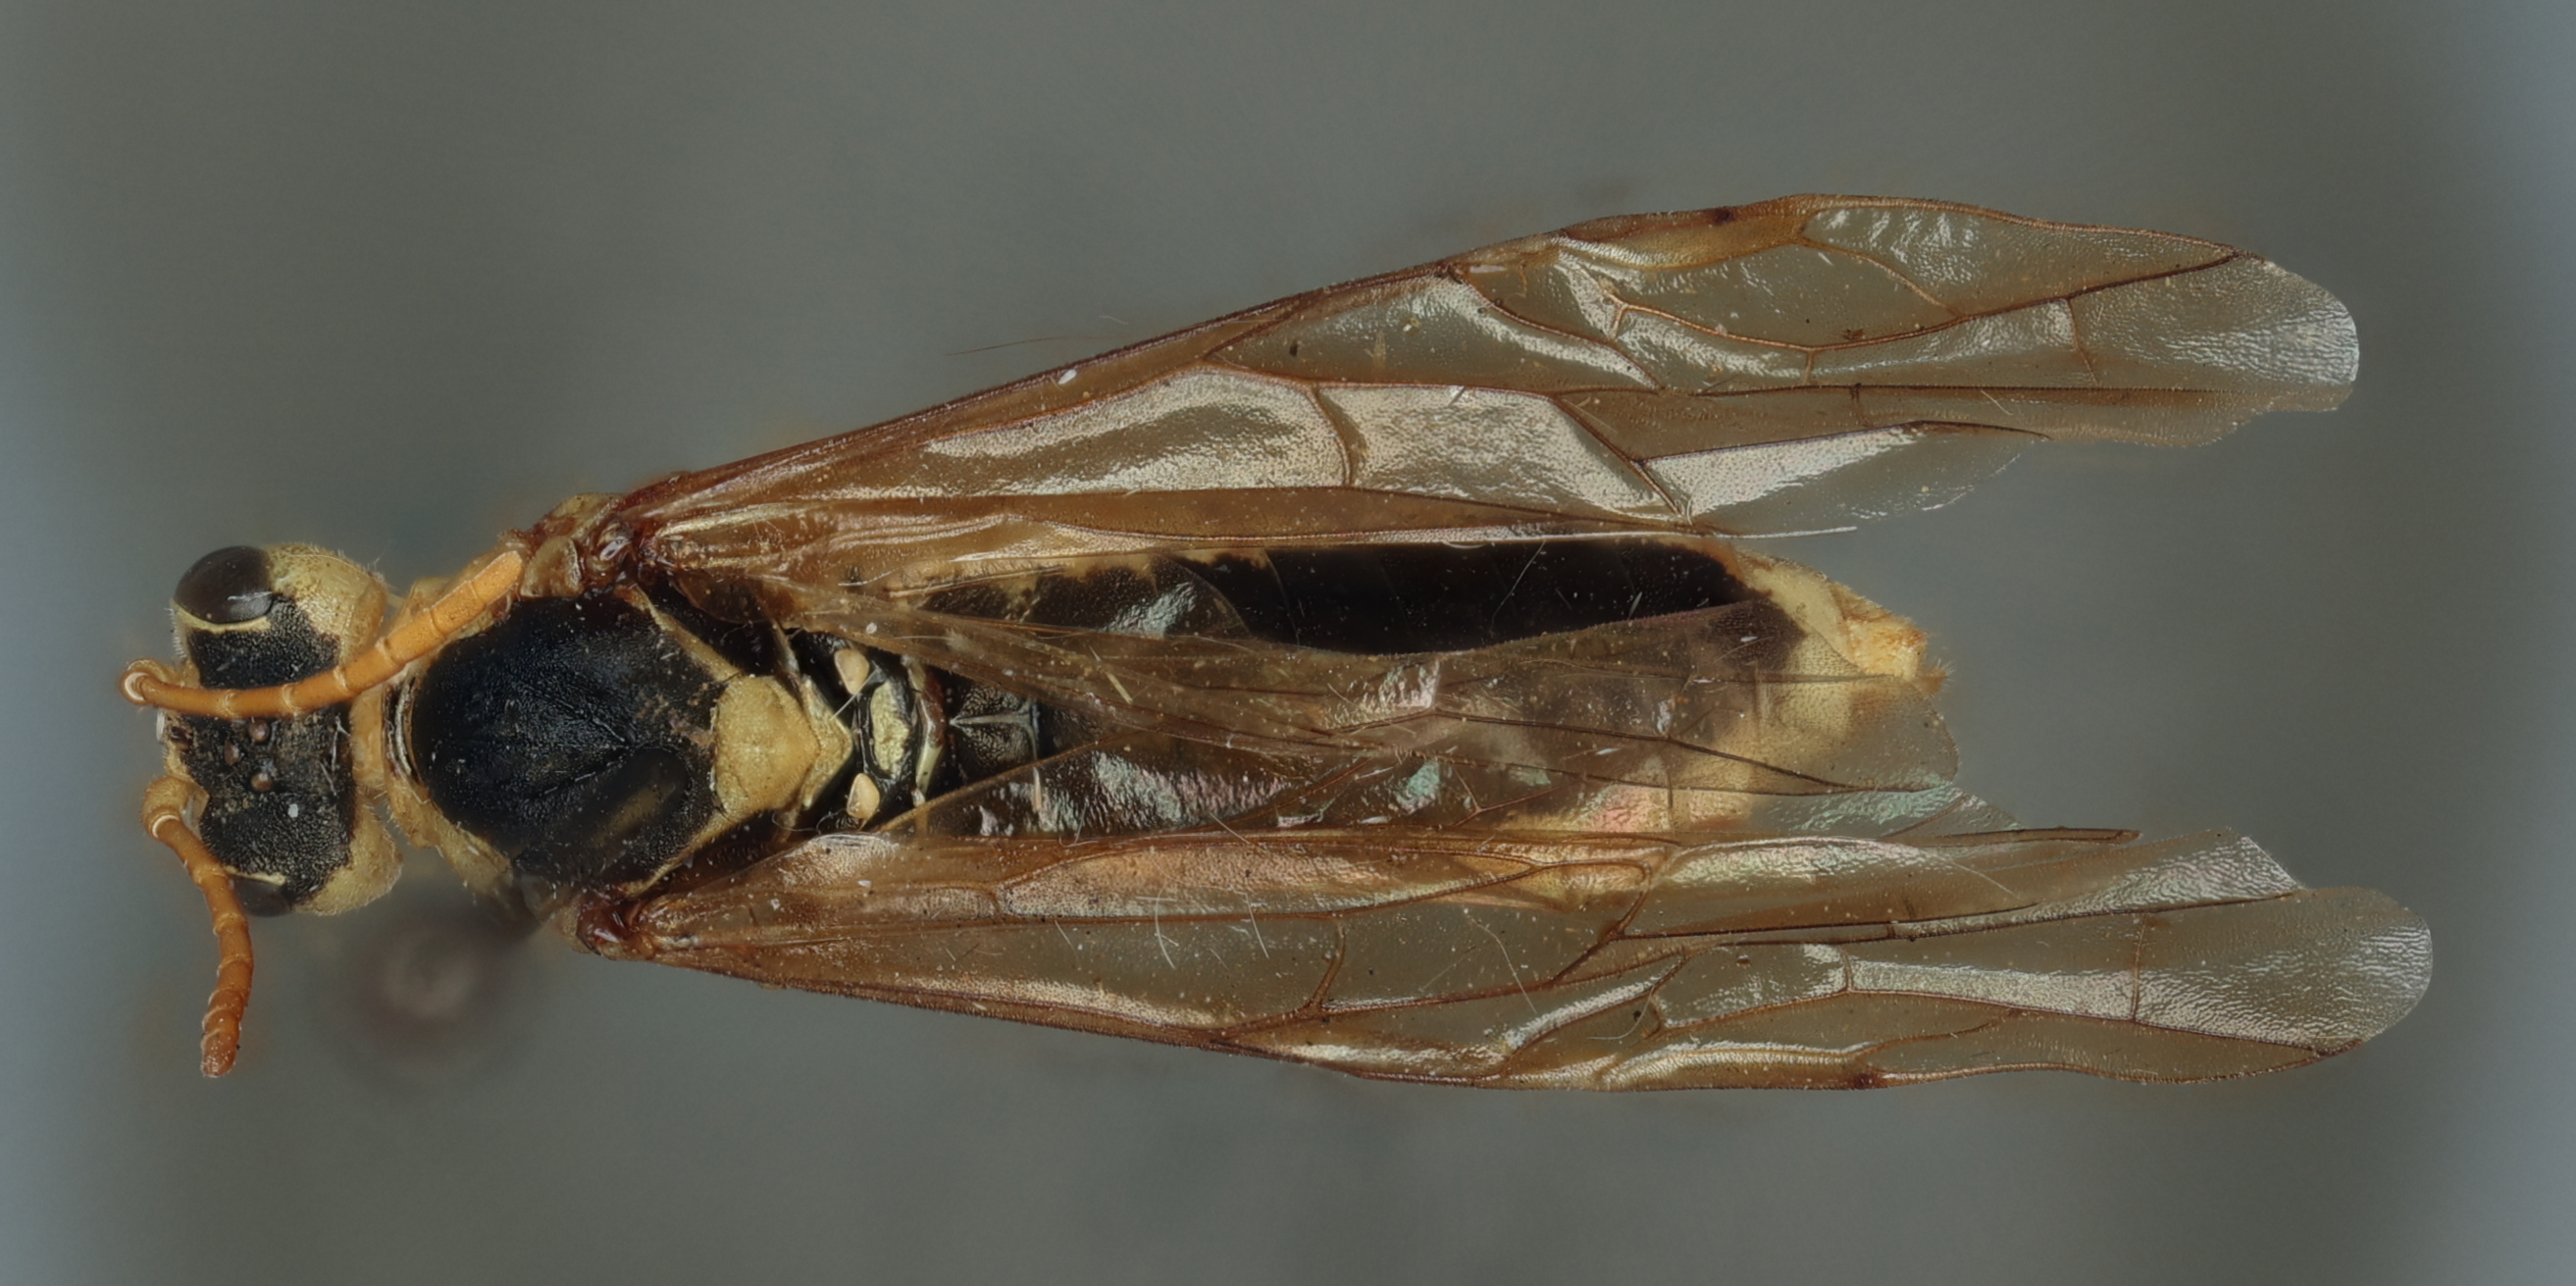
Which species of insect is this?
Tenthredo helveicornis
